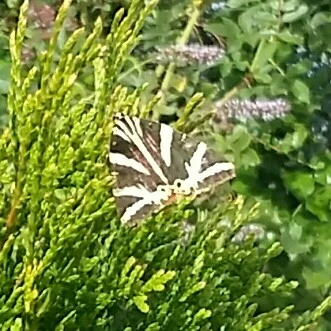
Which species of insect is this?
Euplagia quadripunctaria
